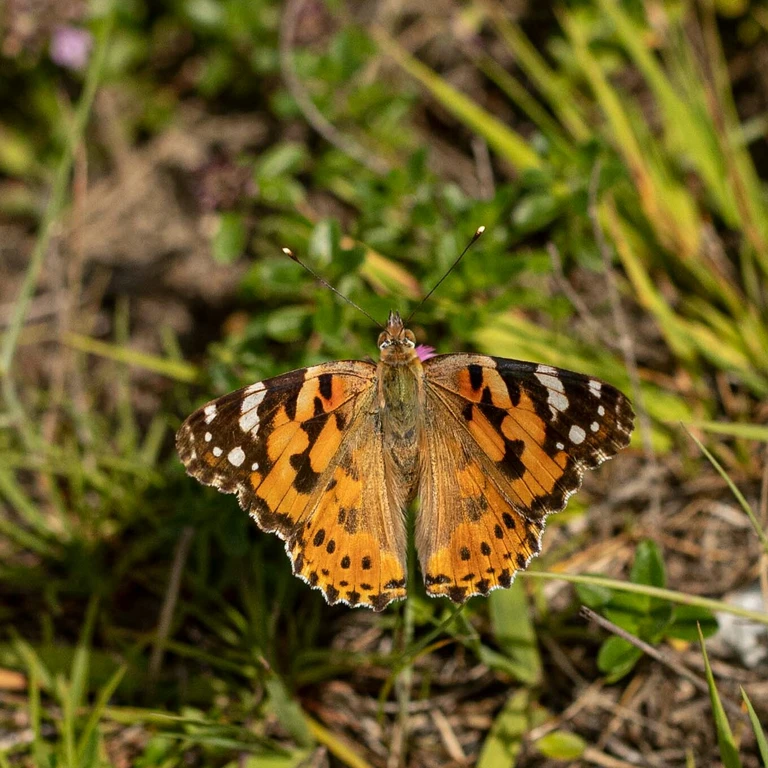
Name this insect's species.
Vanessa cardui
